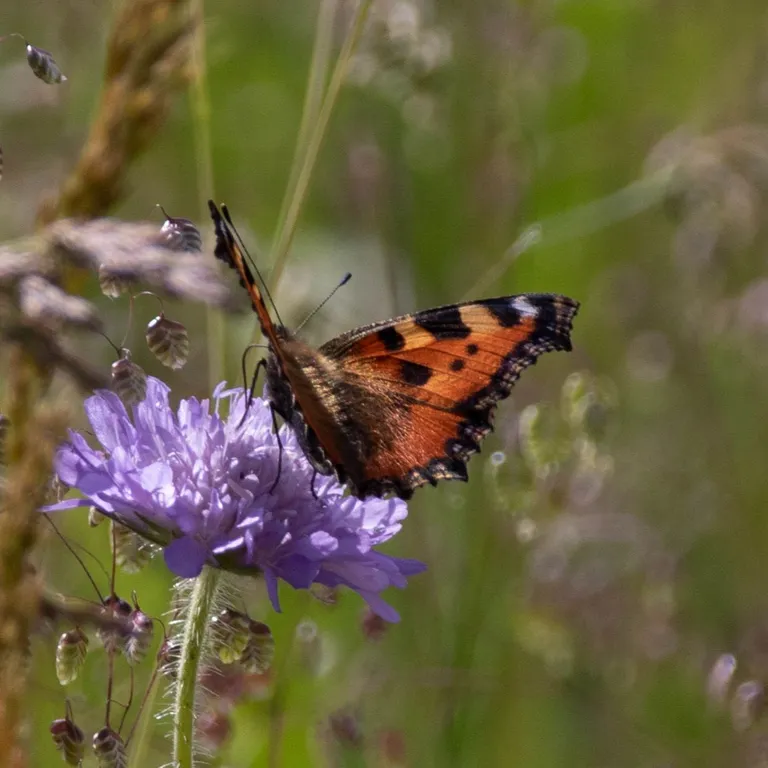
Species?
Aglais urticae
